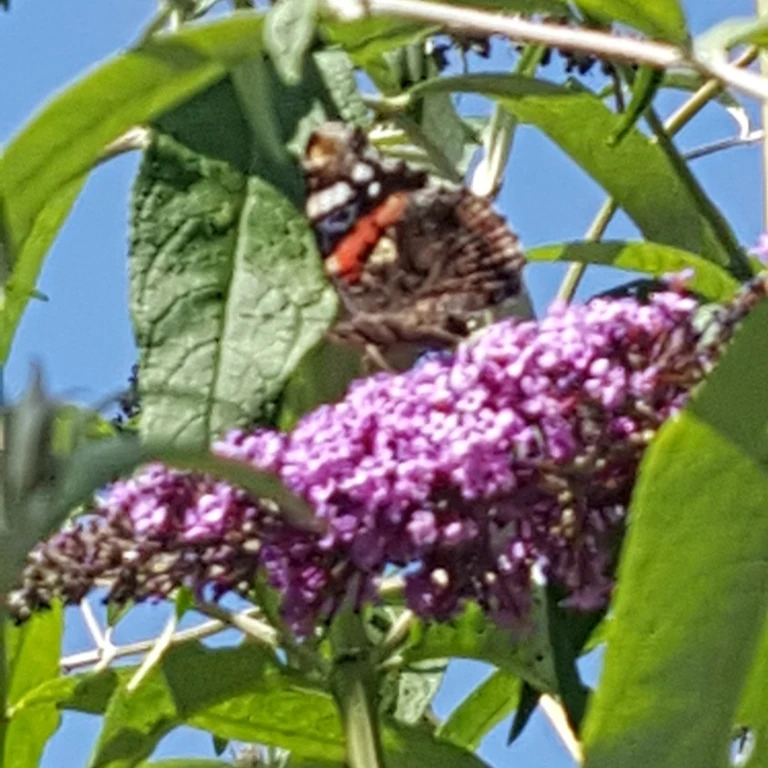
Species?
Vanessa atalanta
